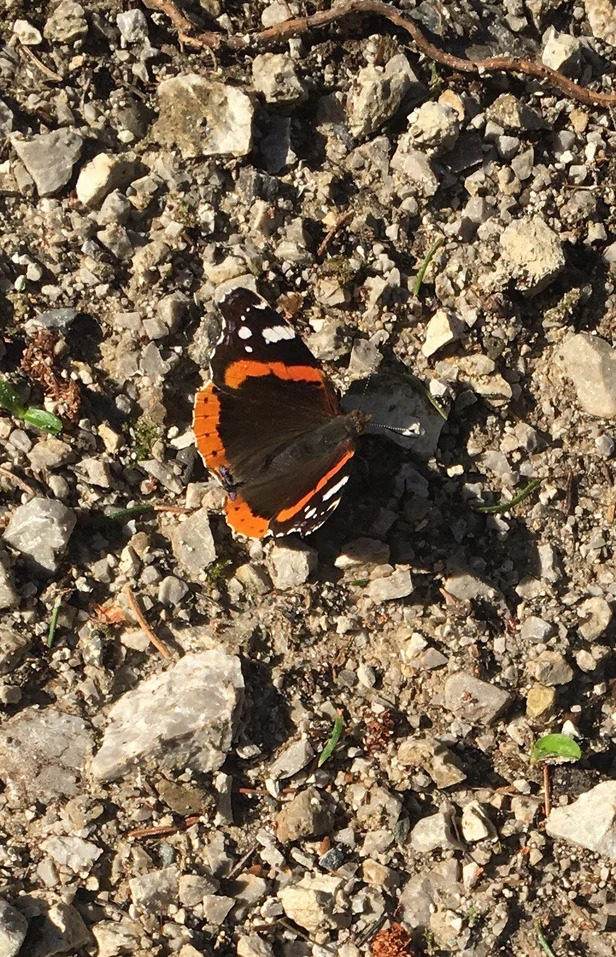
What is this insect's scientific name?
Vanessa atalanta
